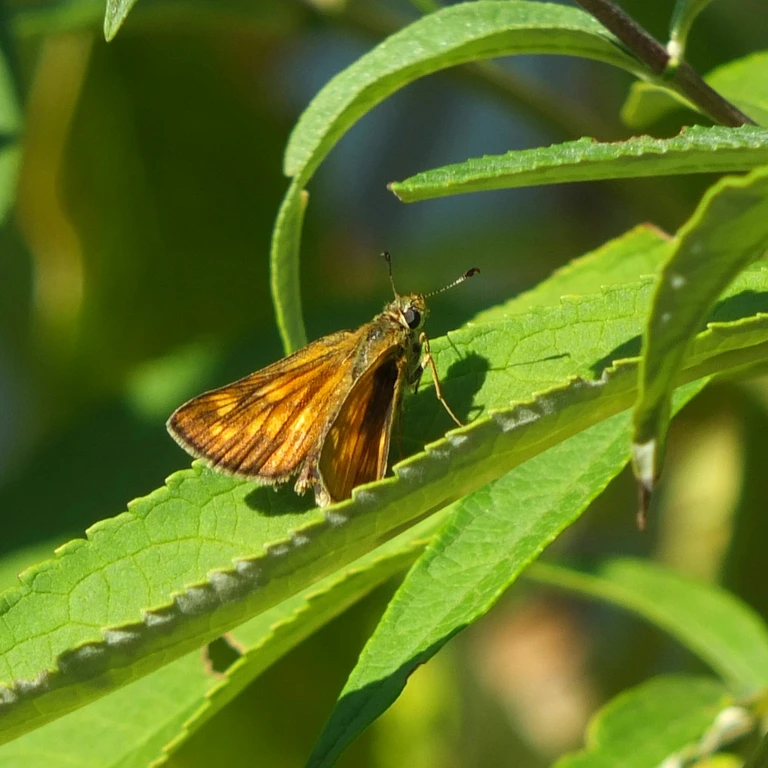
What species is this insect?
Ochlodes sylvanus (also Ochlodes venata)
